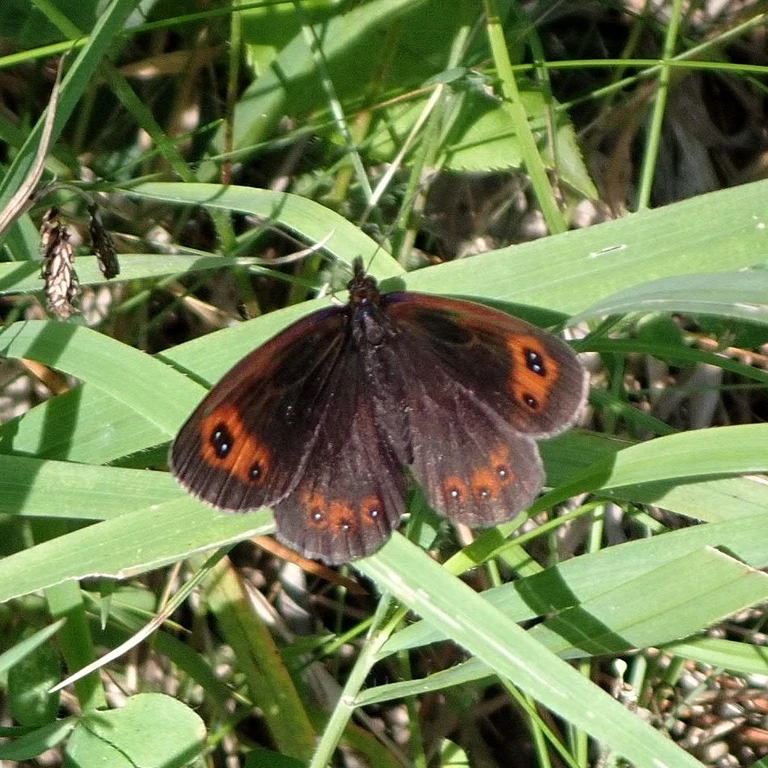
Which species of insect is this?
Erebia aethiops
